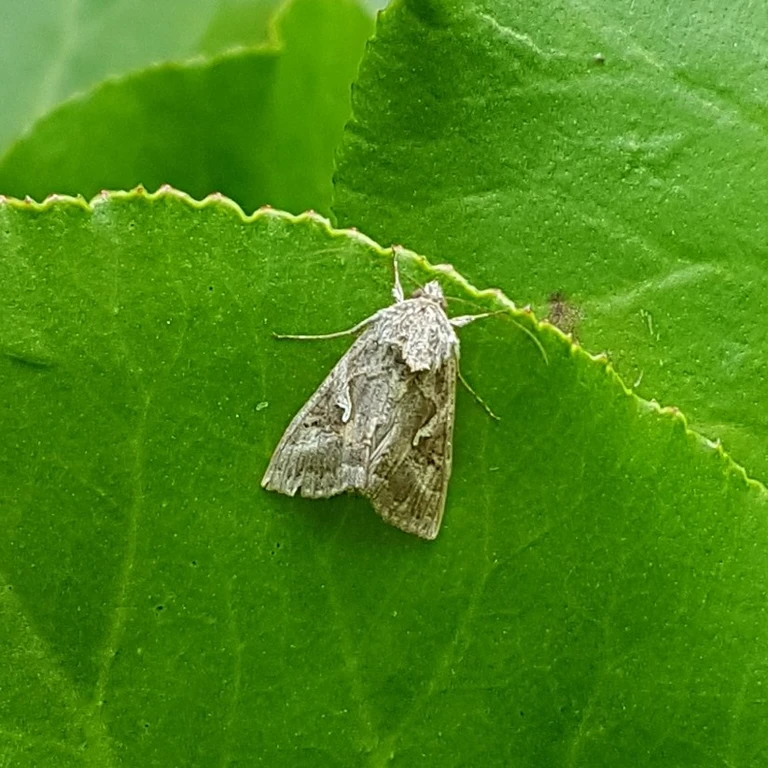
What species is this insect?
Autographa gamma
